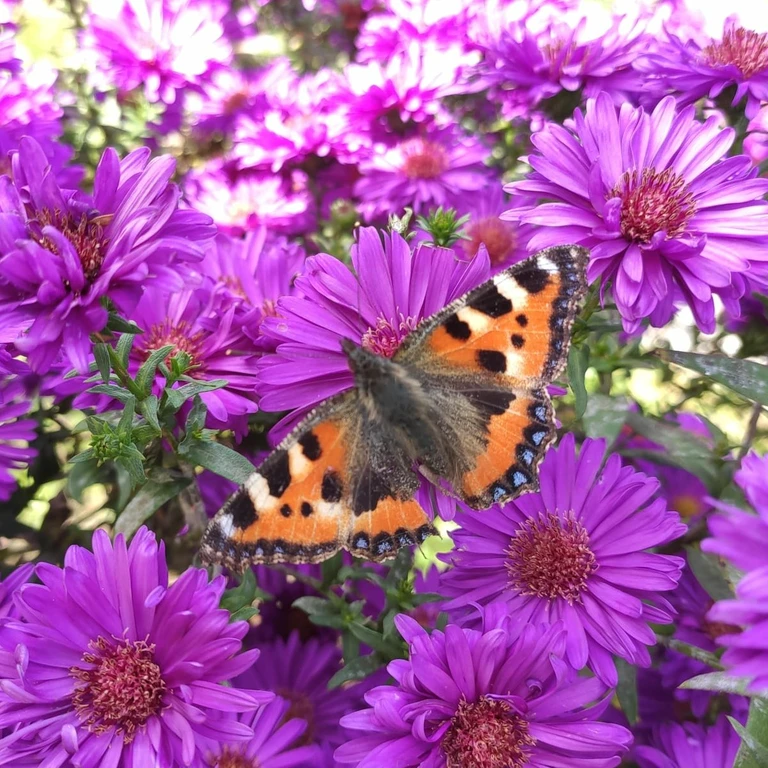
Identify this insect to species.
Aglais urticae
